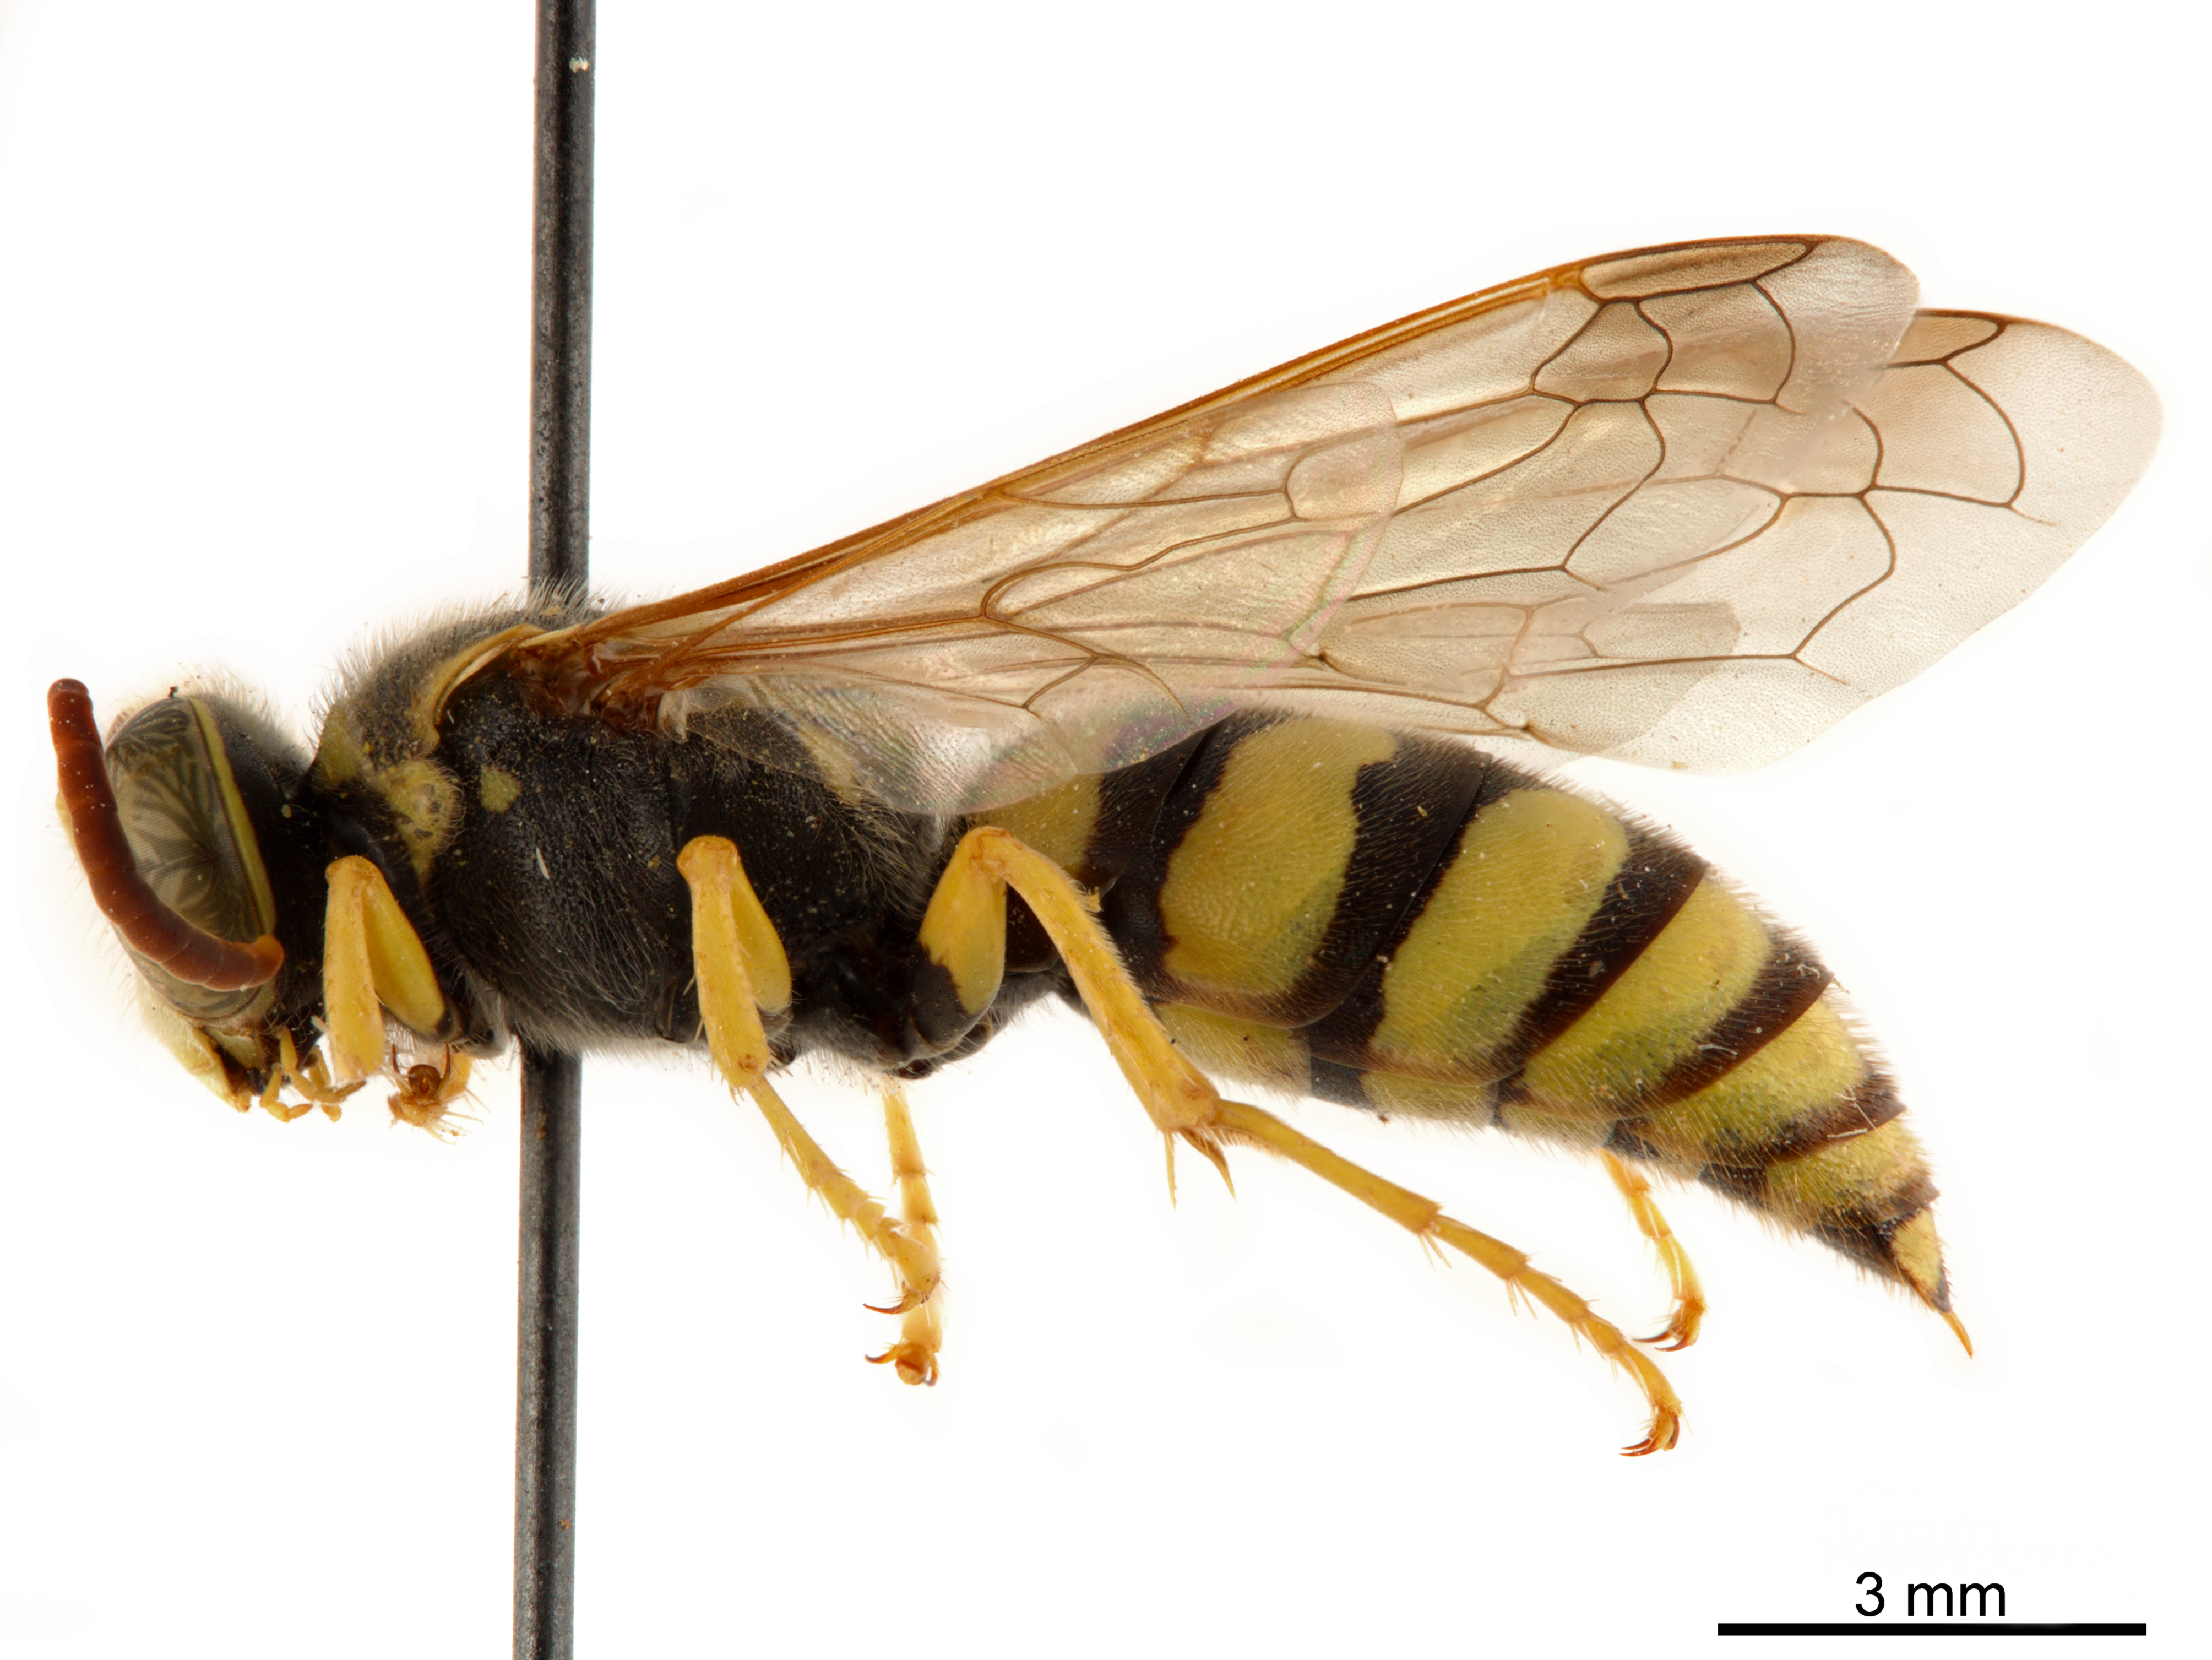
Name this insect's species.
Stizus annulatus
